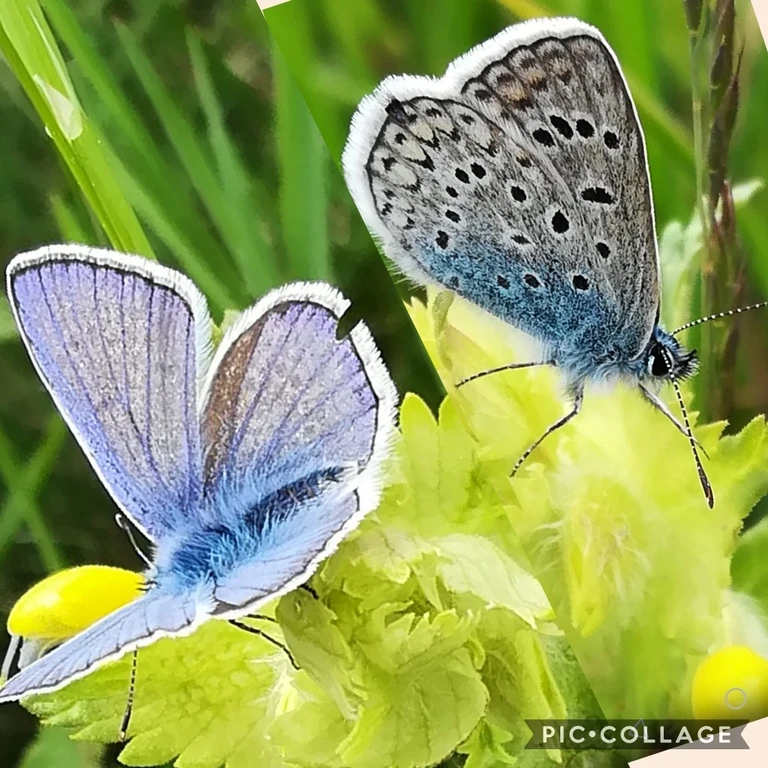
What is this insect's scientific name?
Polyommatus icarus
